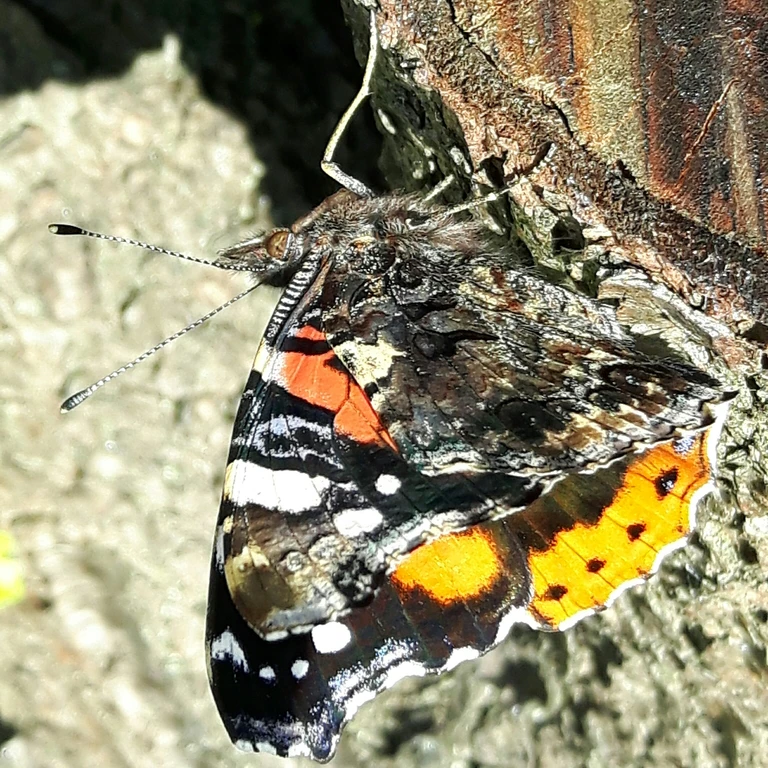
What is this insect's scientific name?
Vanessa atalanta
